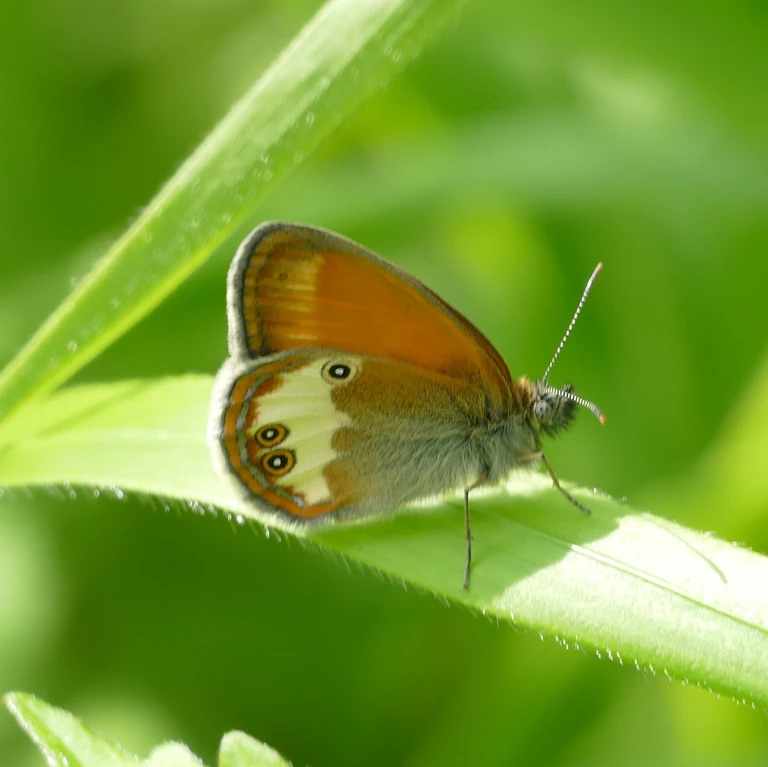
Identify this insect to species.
Coenonympha arcania
